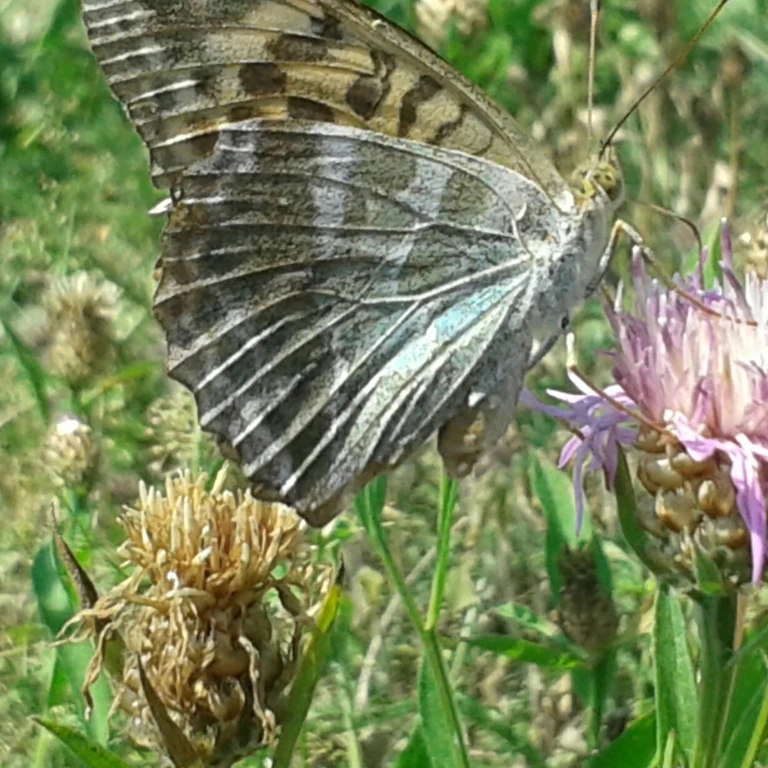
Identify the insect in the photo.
Argynnis paphia
